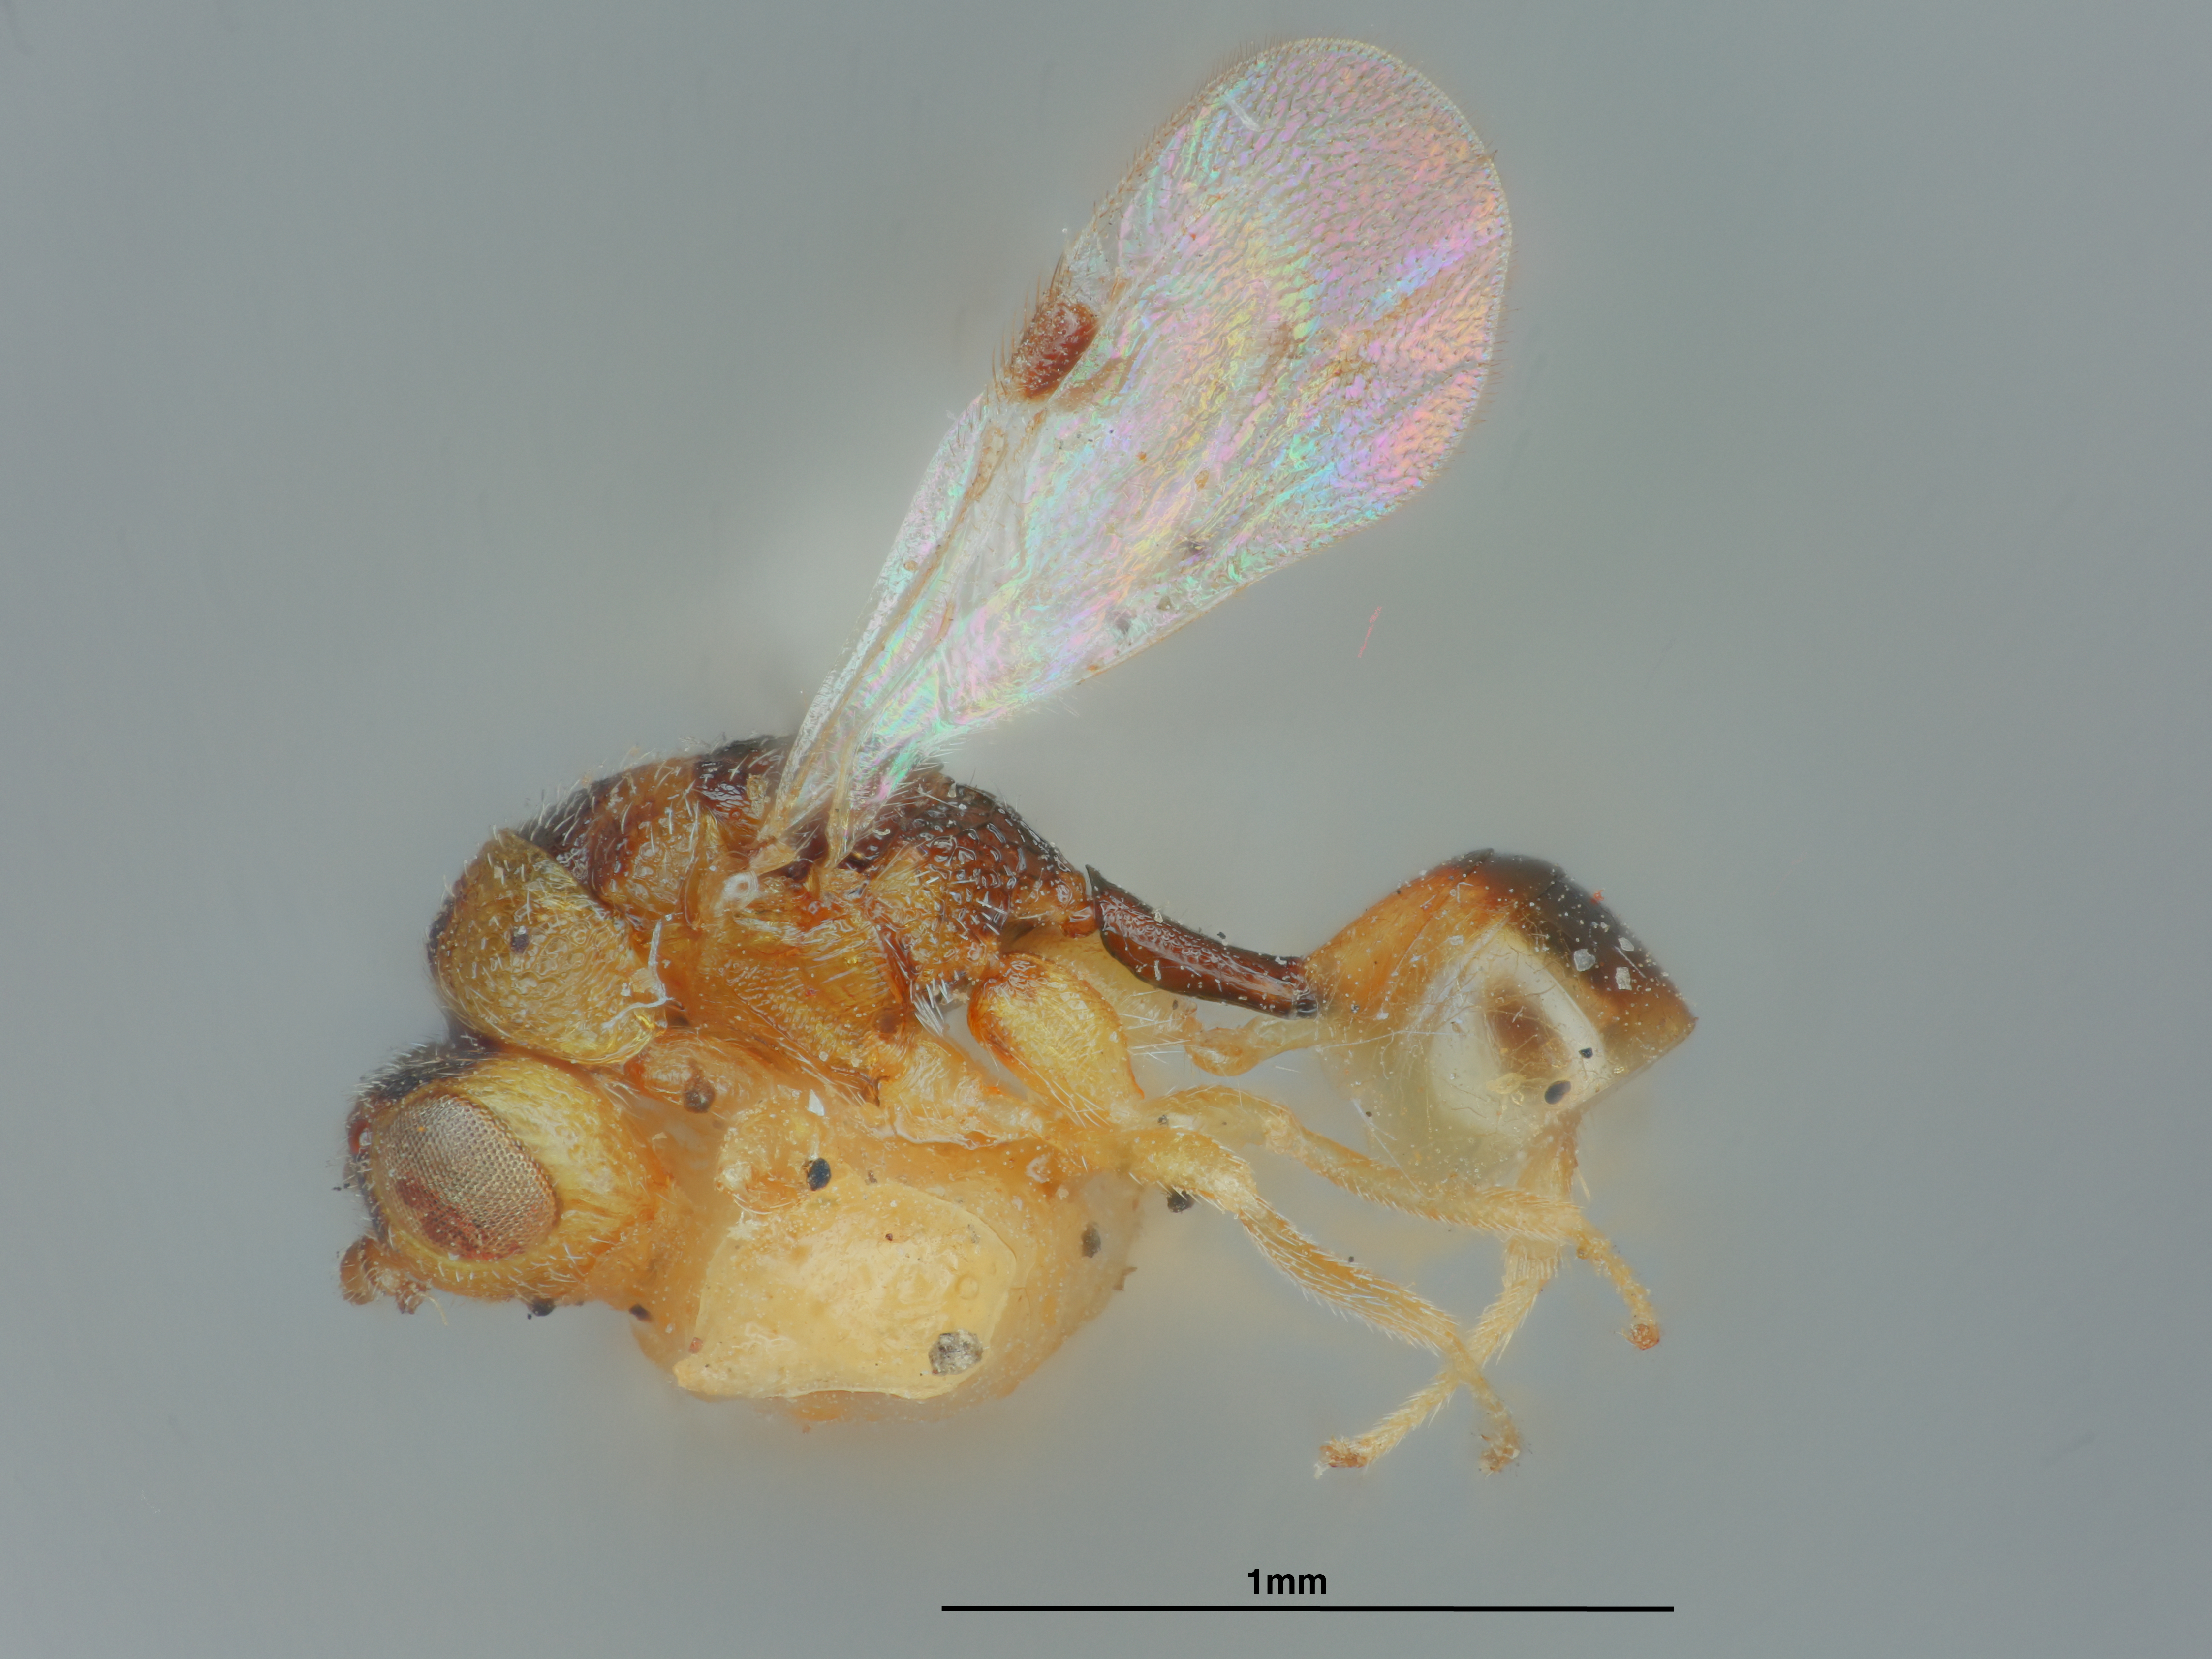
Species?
Decatoma flavicollis
